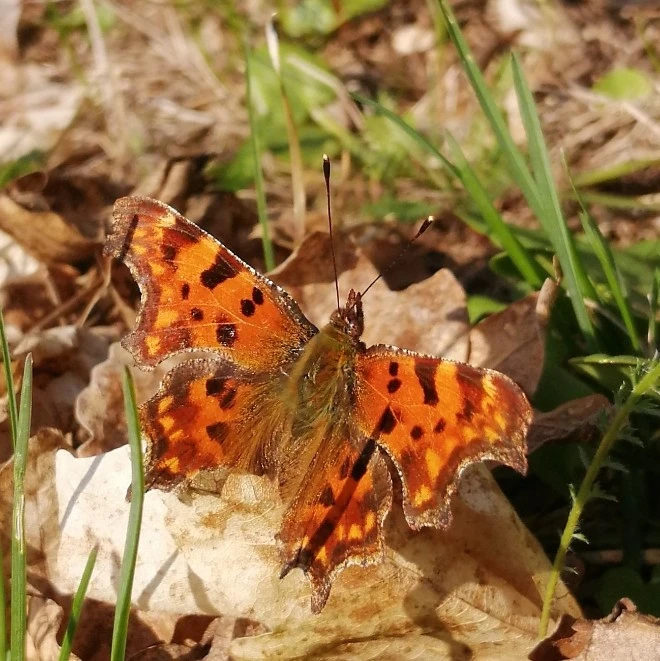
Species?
Polygonia c-album
